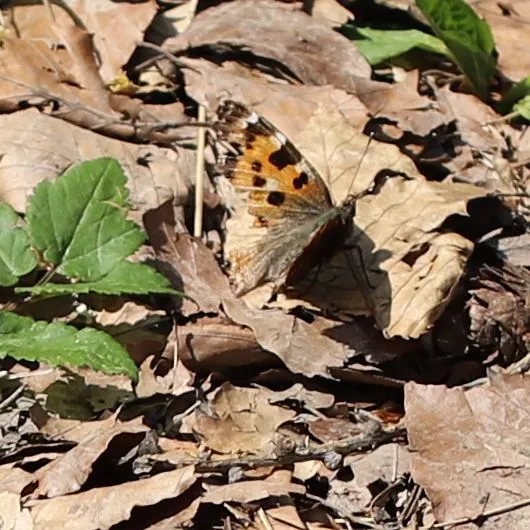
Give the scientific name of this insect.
Nymphalis polychloros
